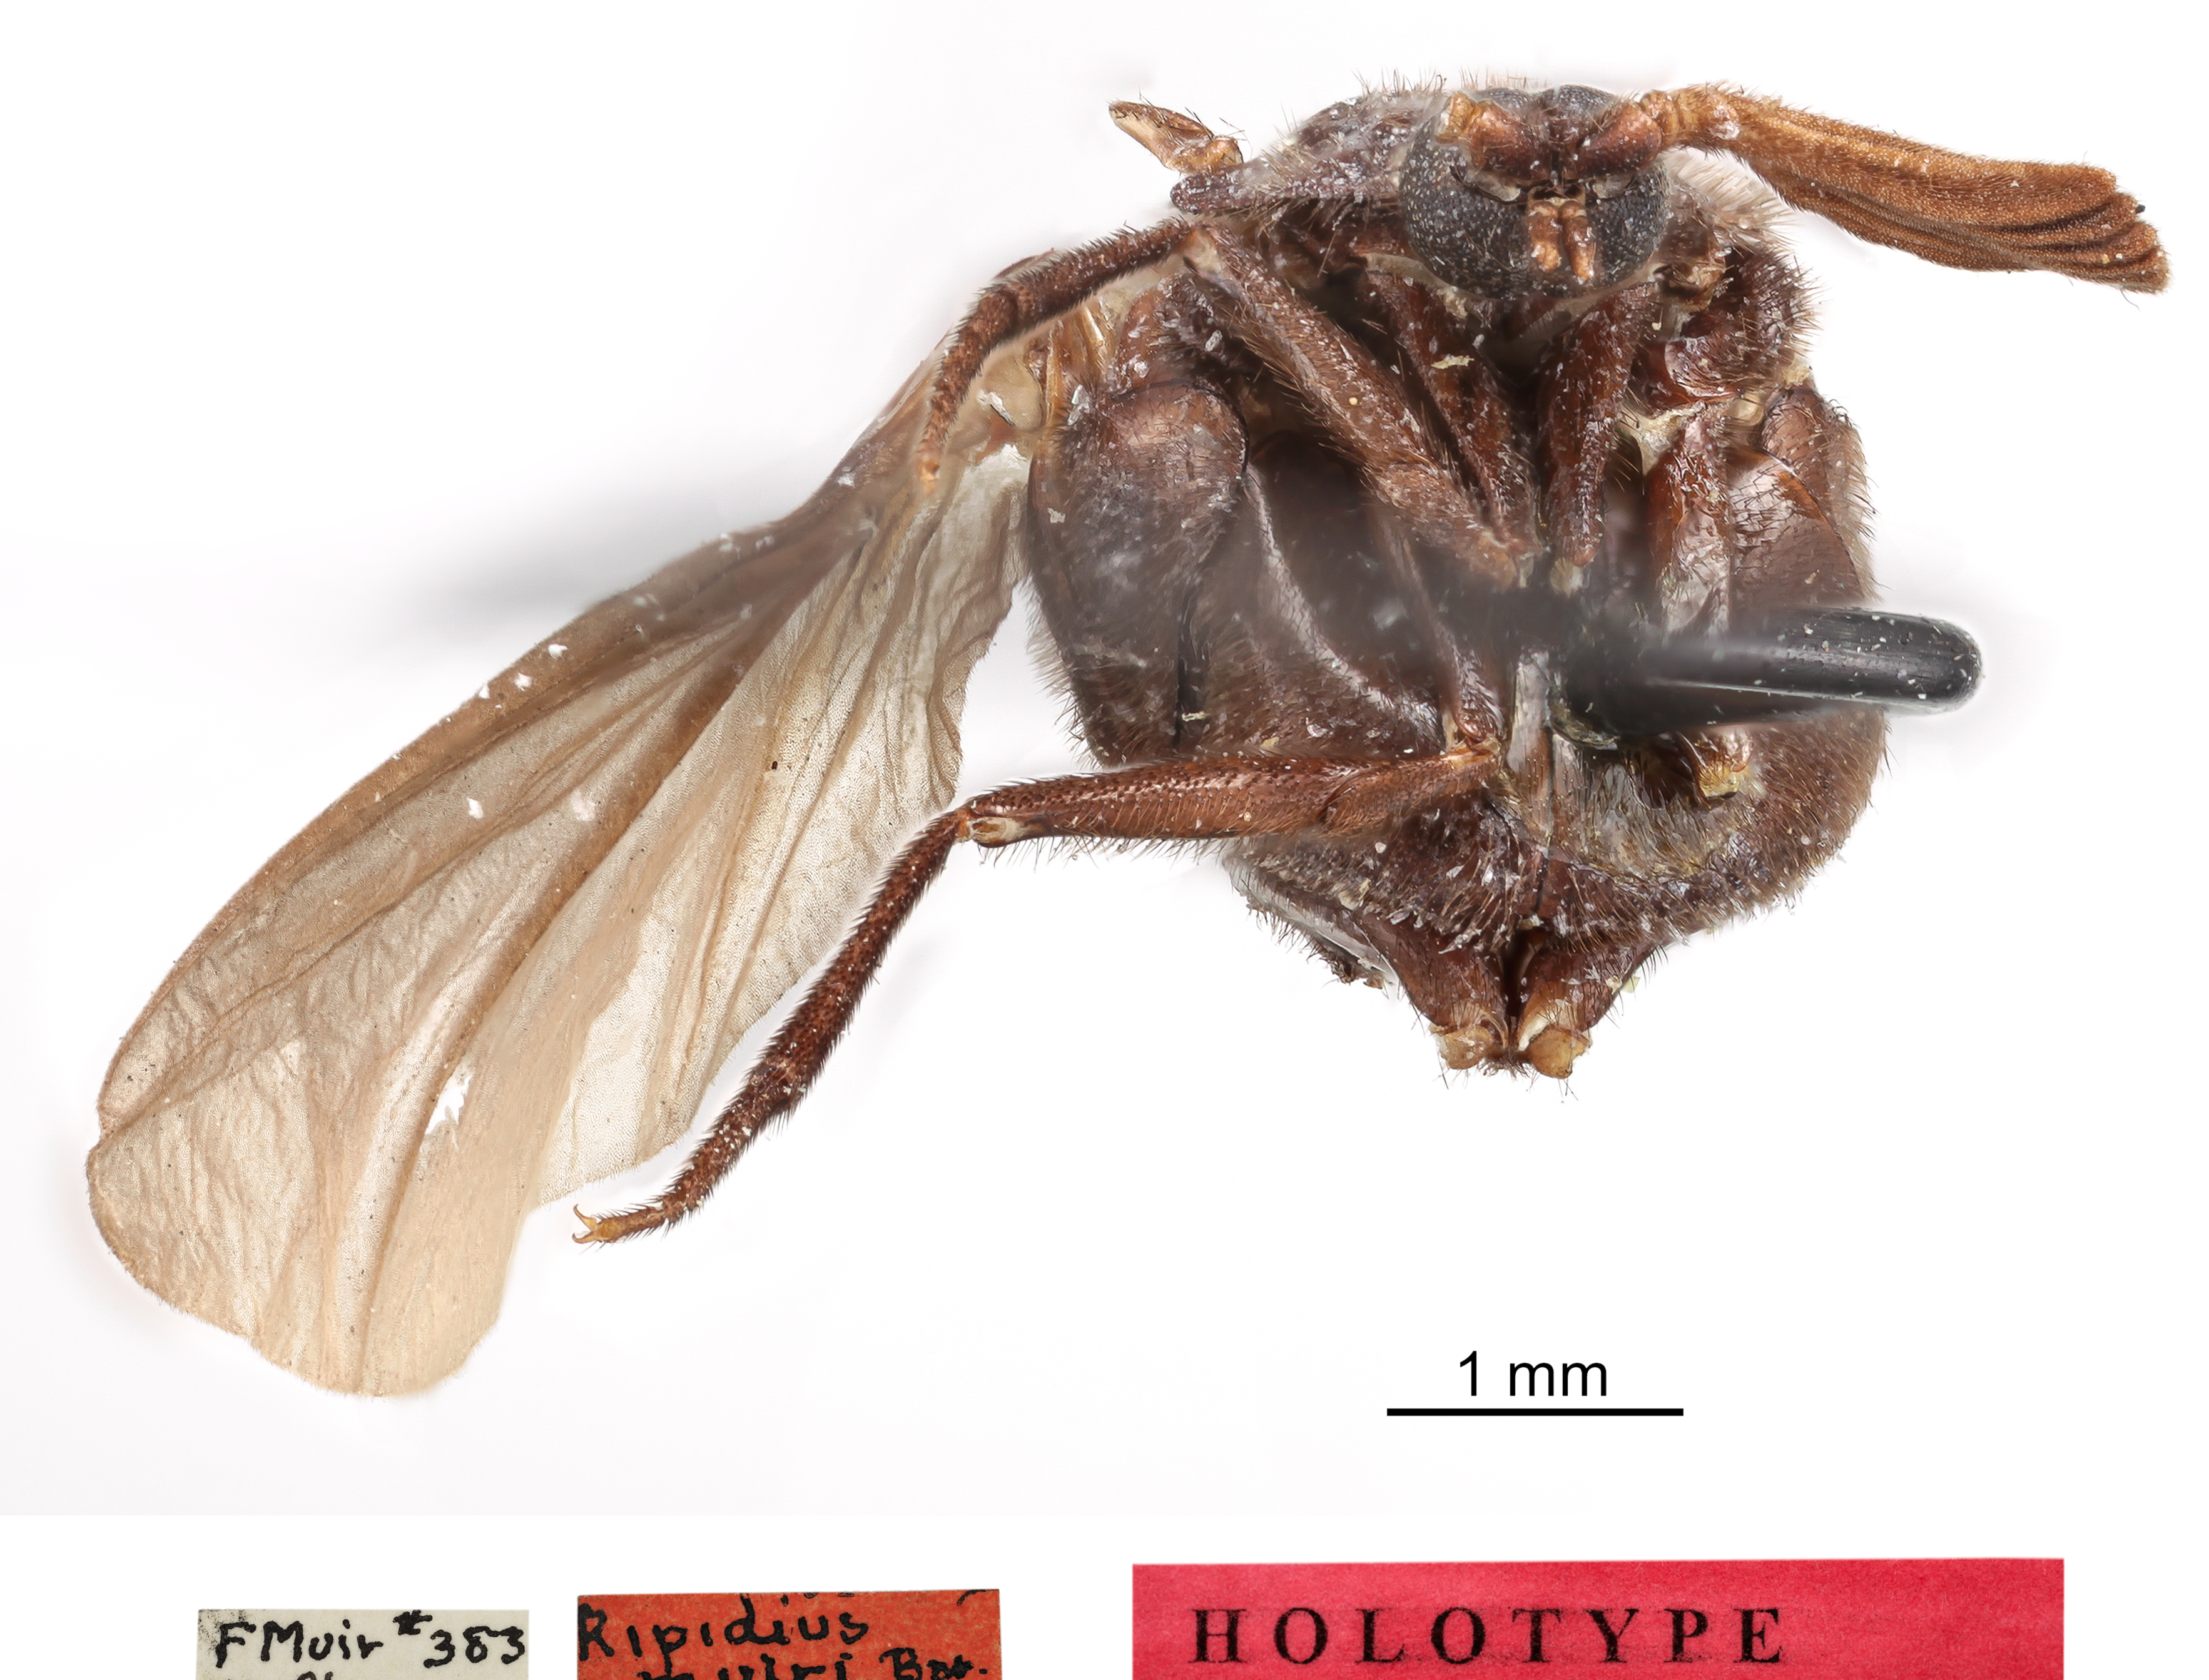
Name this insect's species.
Ripidius muiri
